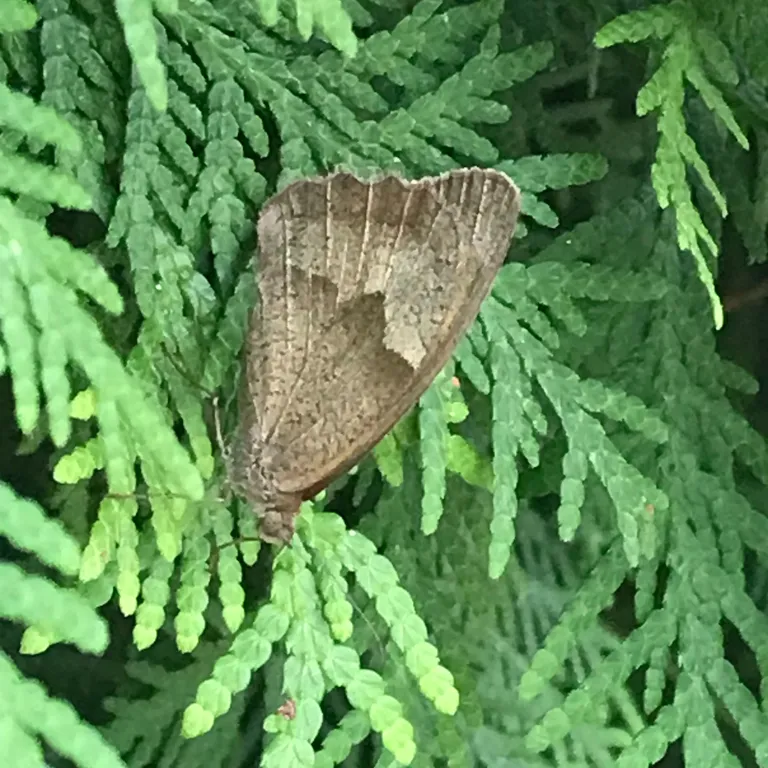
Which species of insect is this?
Maniola jurtina
